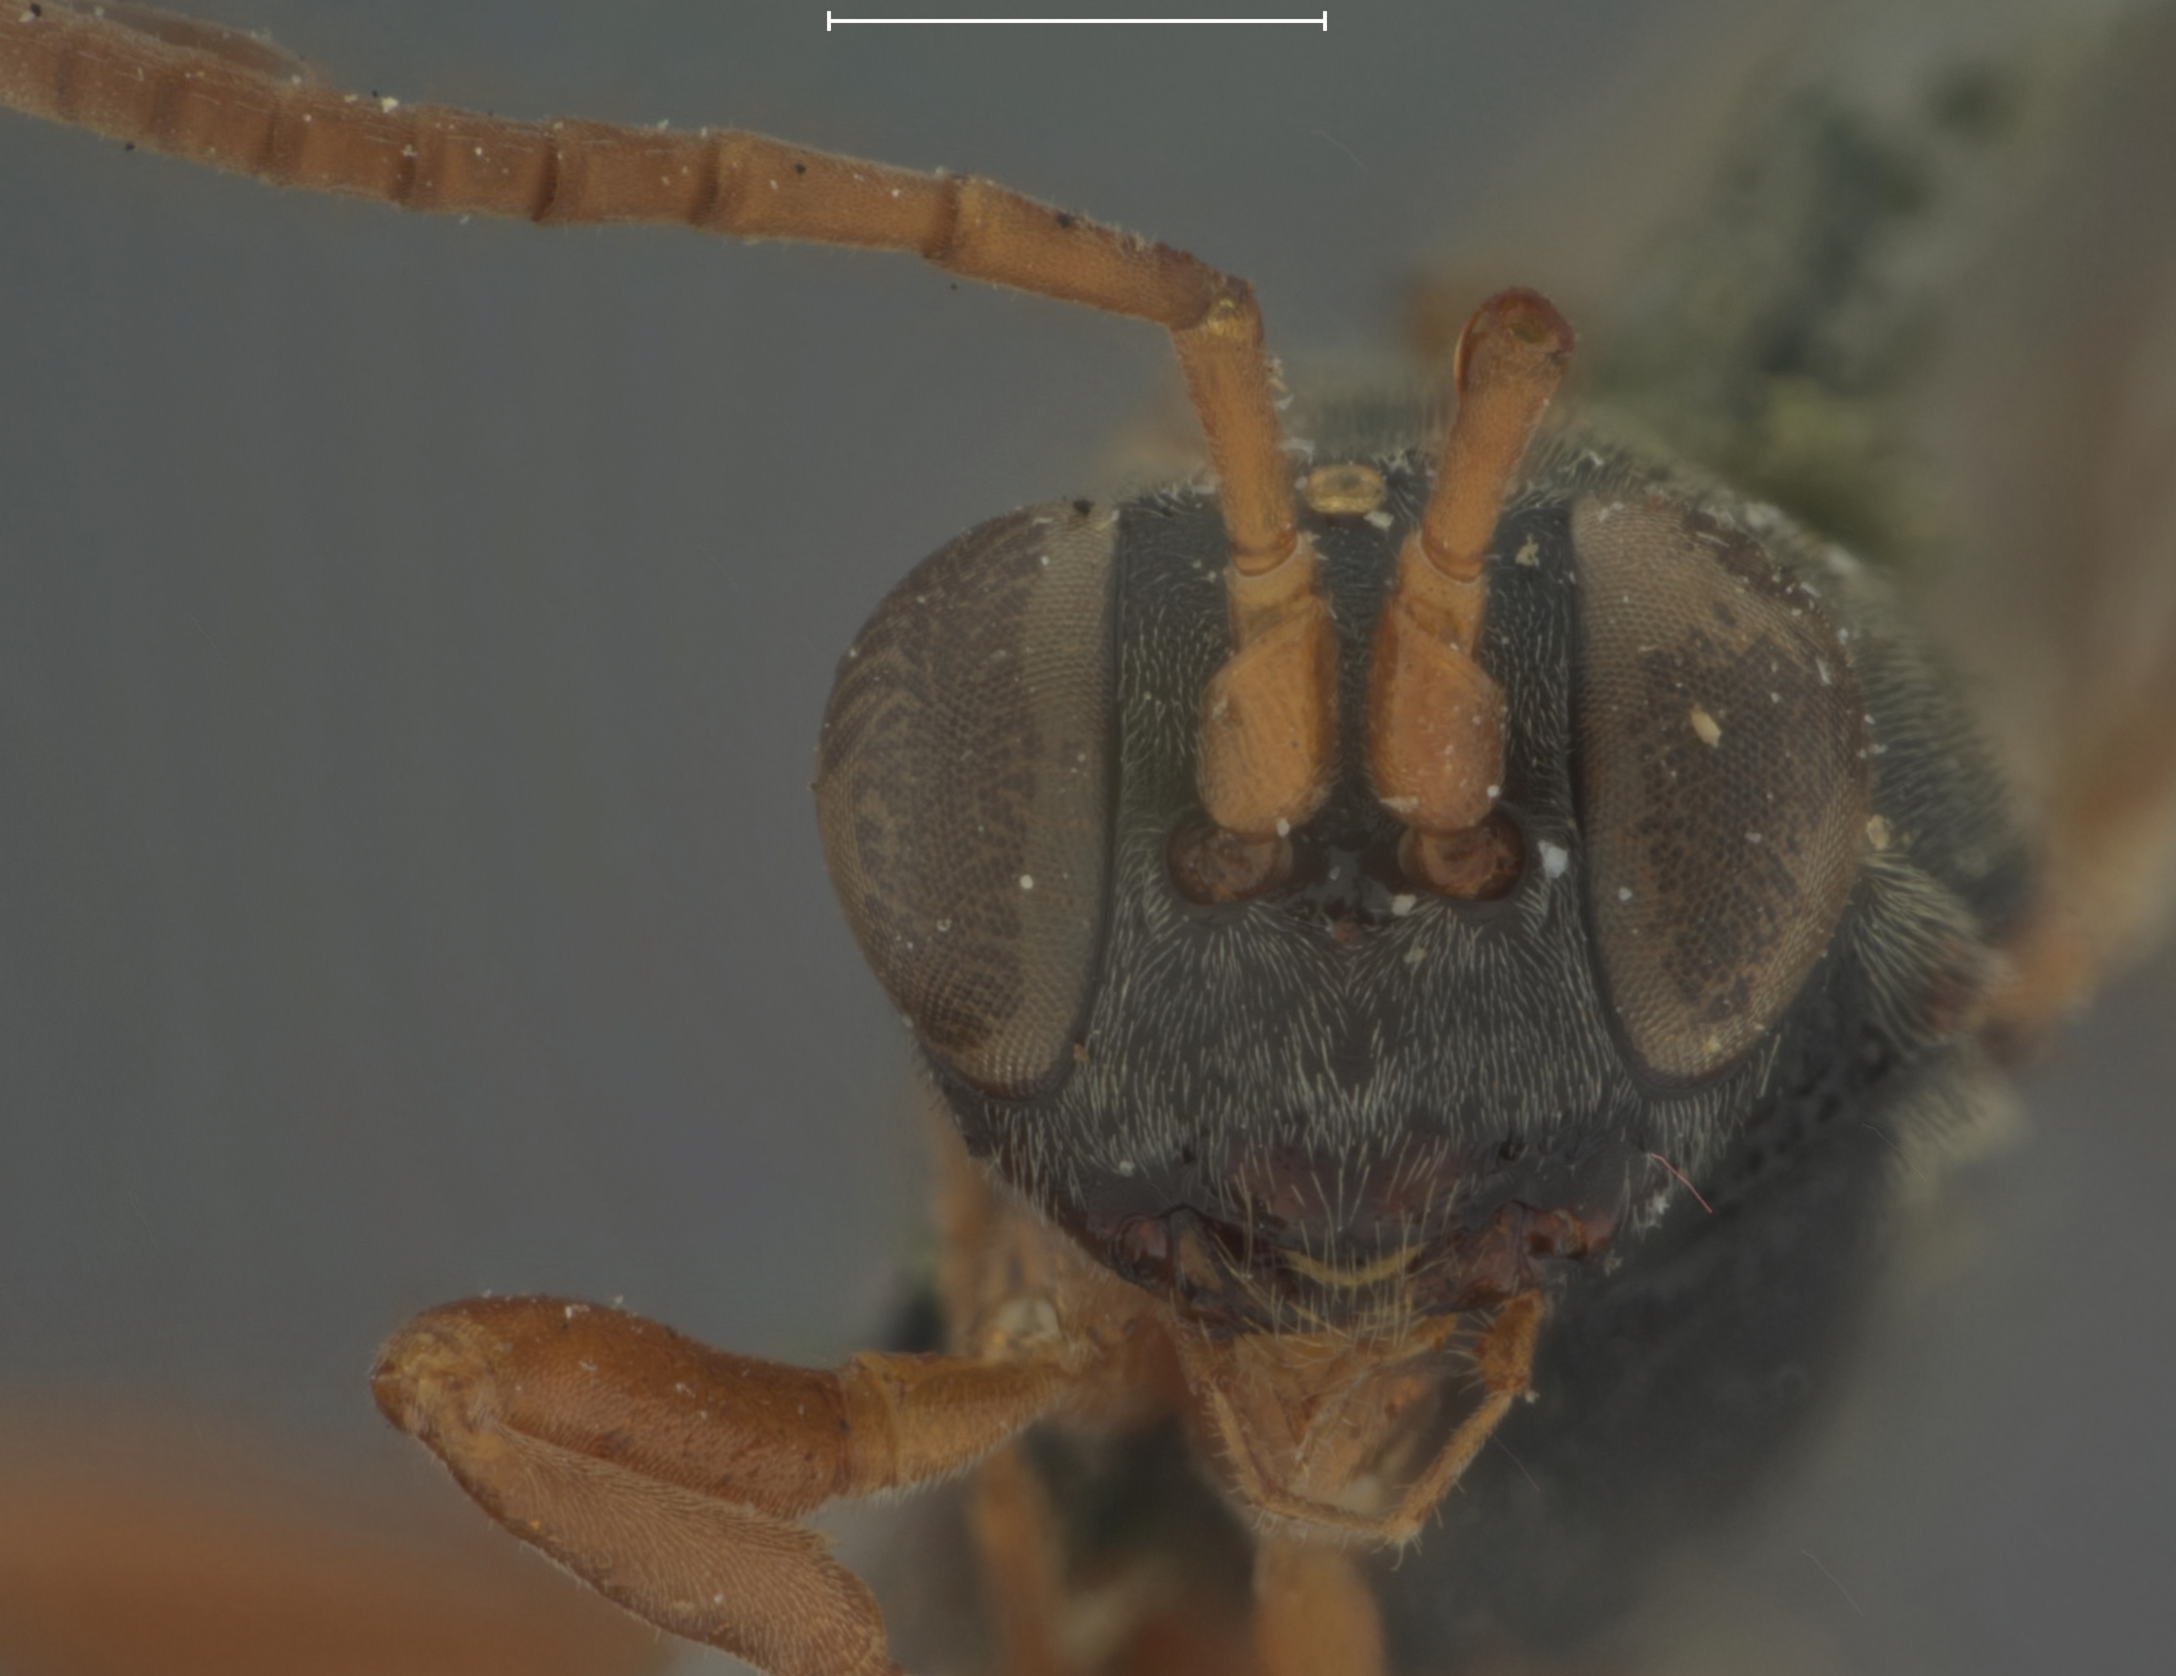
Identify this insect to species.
Hemiteles belfragei
